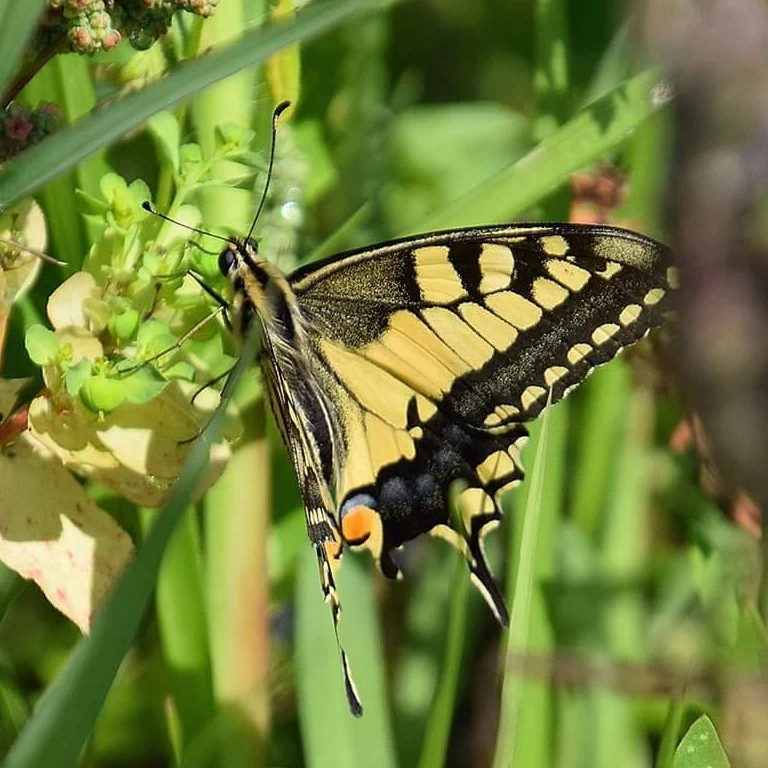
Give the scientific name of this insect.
Papilio machaon
